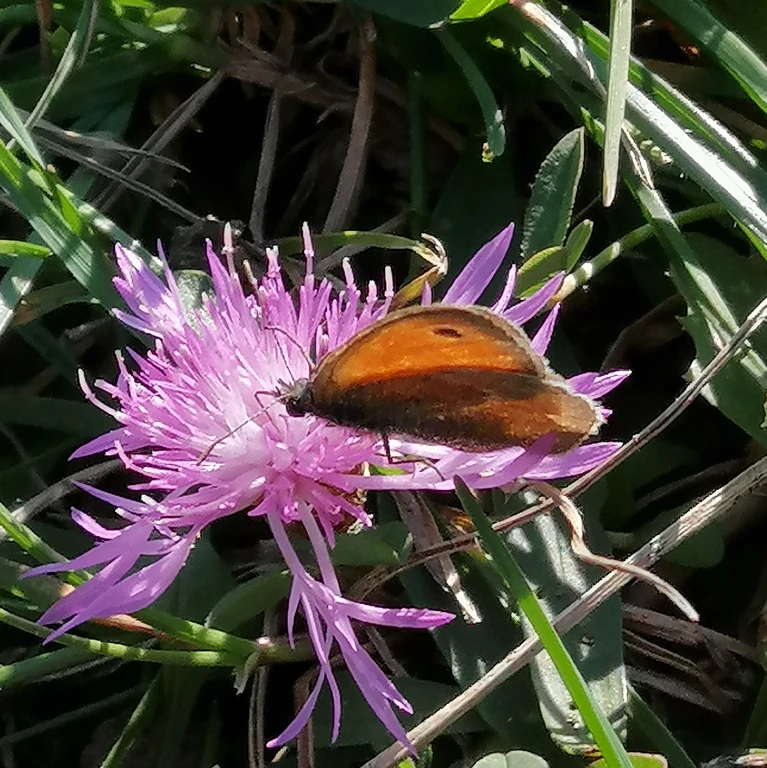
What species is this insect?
Coenonympha pamphilus
